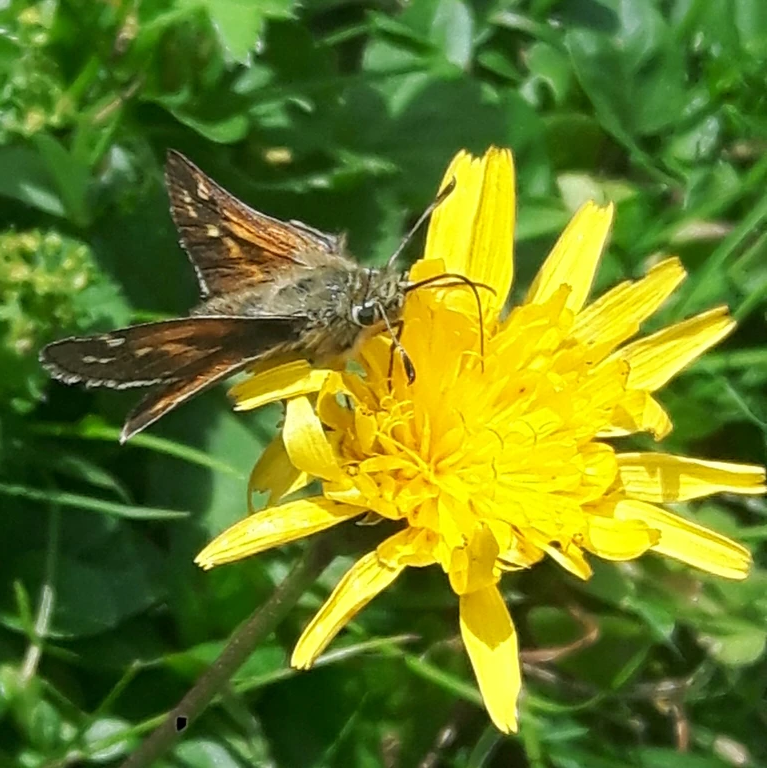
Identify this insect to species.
Hesperia comma
